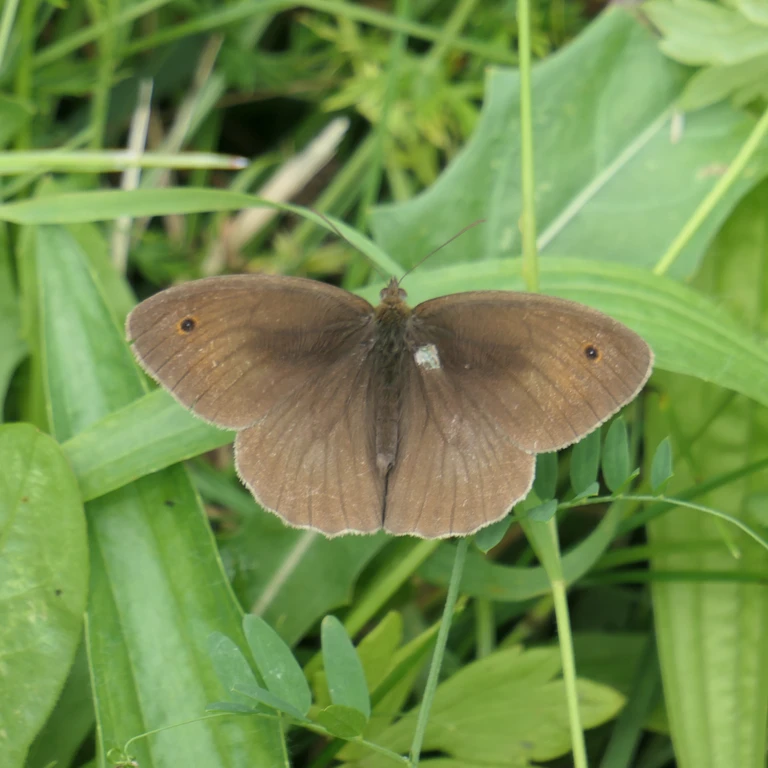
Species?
Maniola jurtina
